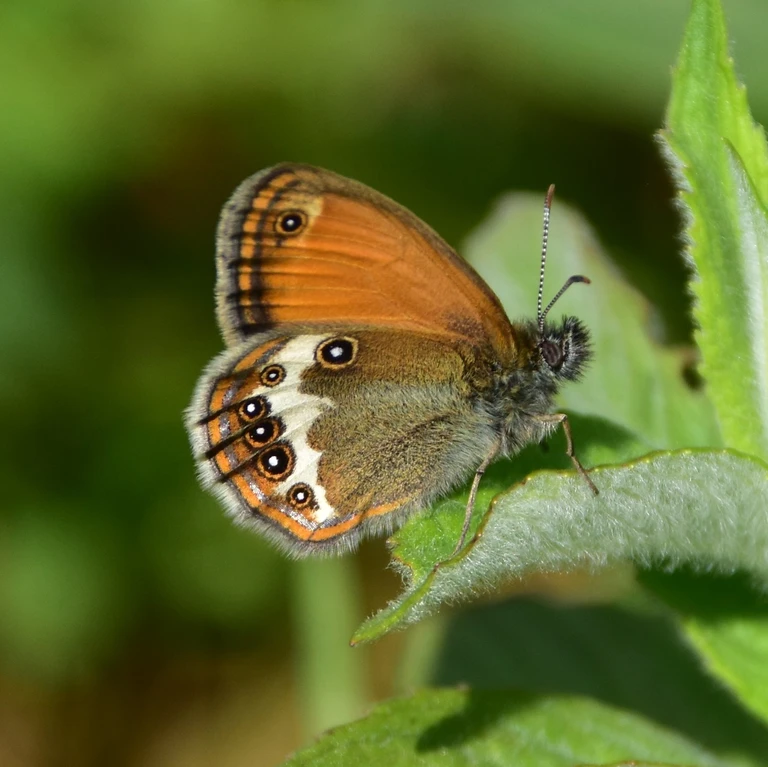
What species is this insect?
Coenonympha arcania
